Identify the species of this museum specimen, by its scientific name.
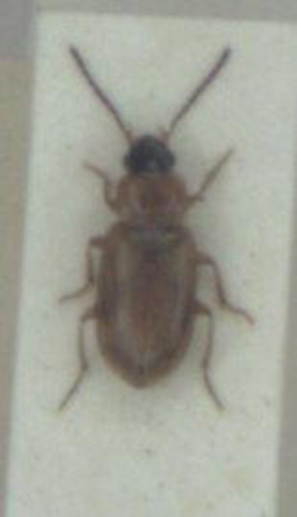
Acupalpus dorsalis
